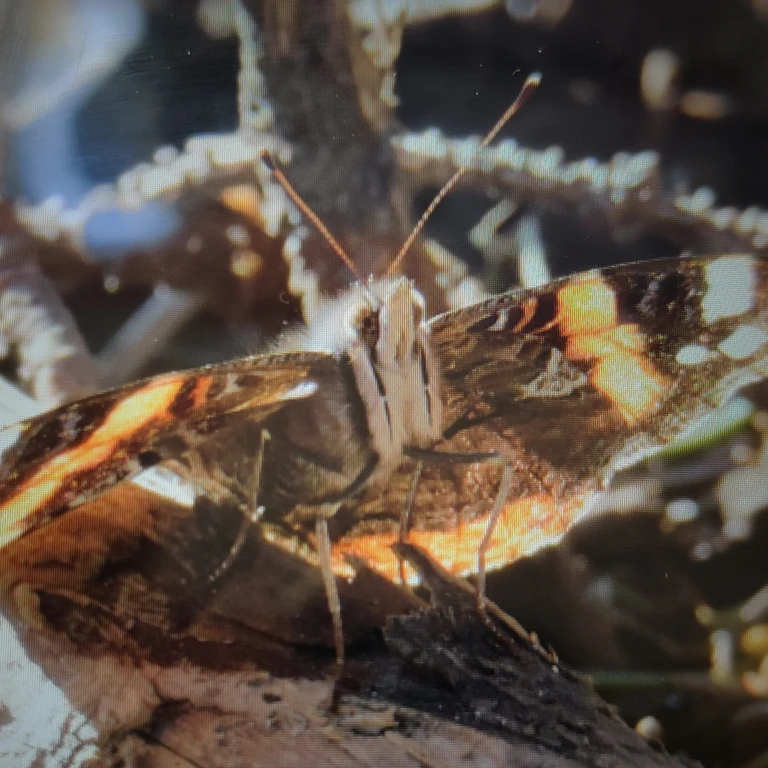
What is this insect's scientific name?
Vanessa atalanta
